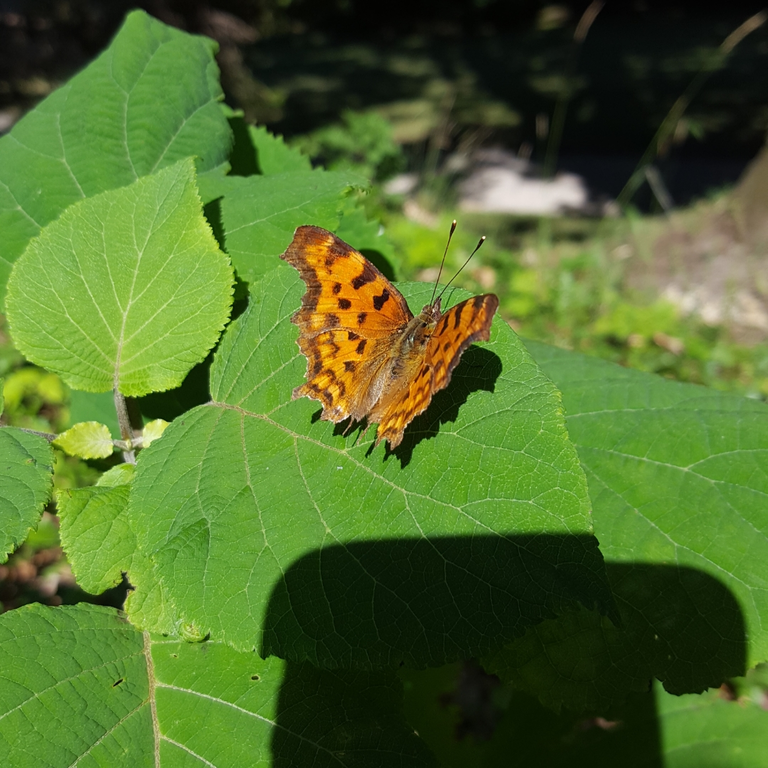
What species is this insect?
Polygonia c-album
